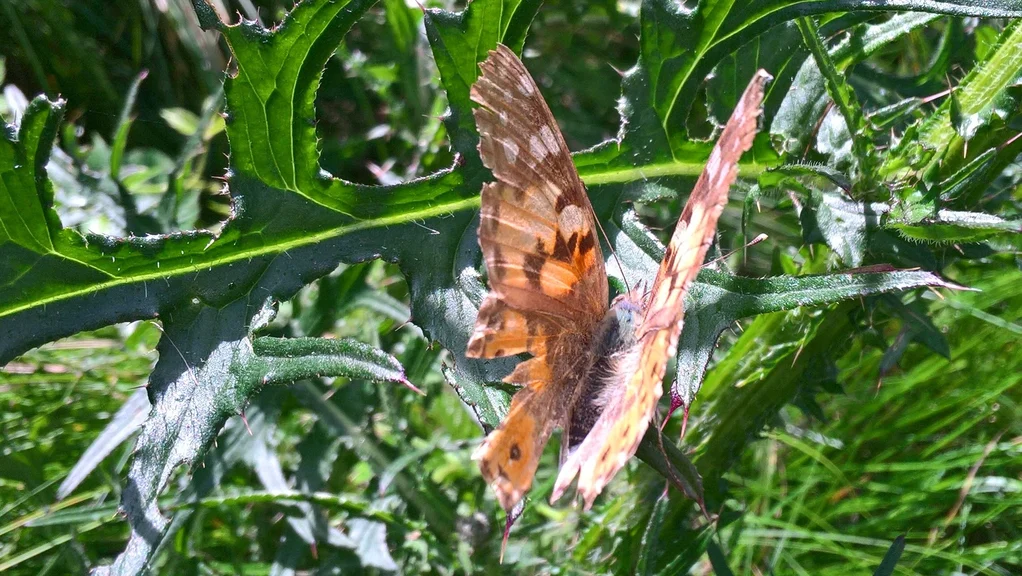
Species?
Vanessa cardui
